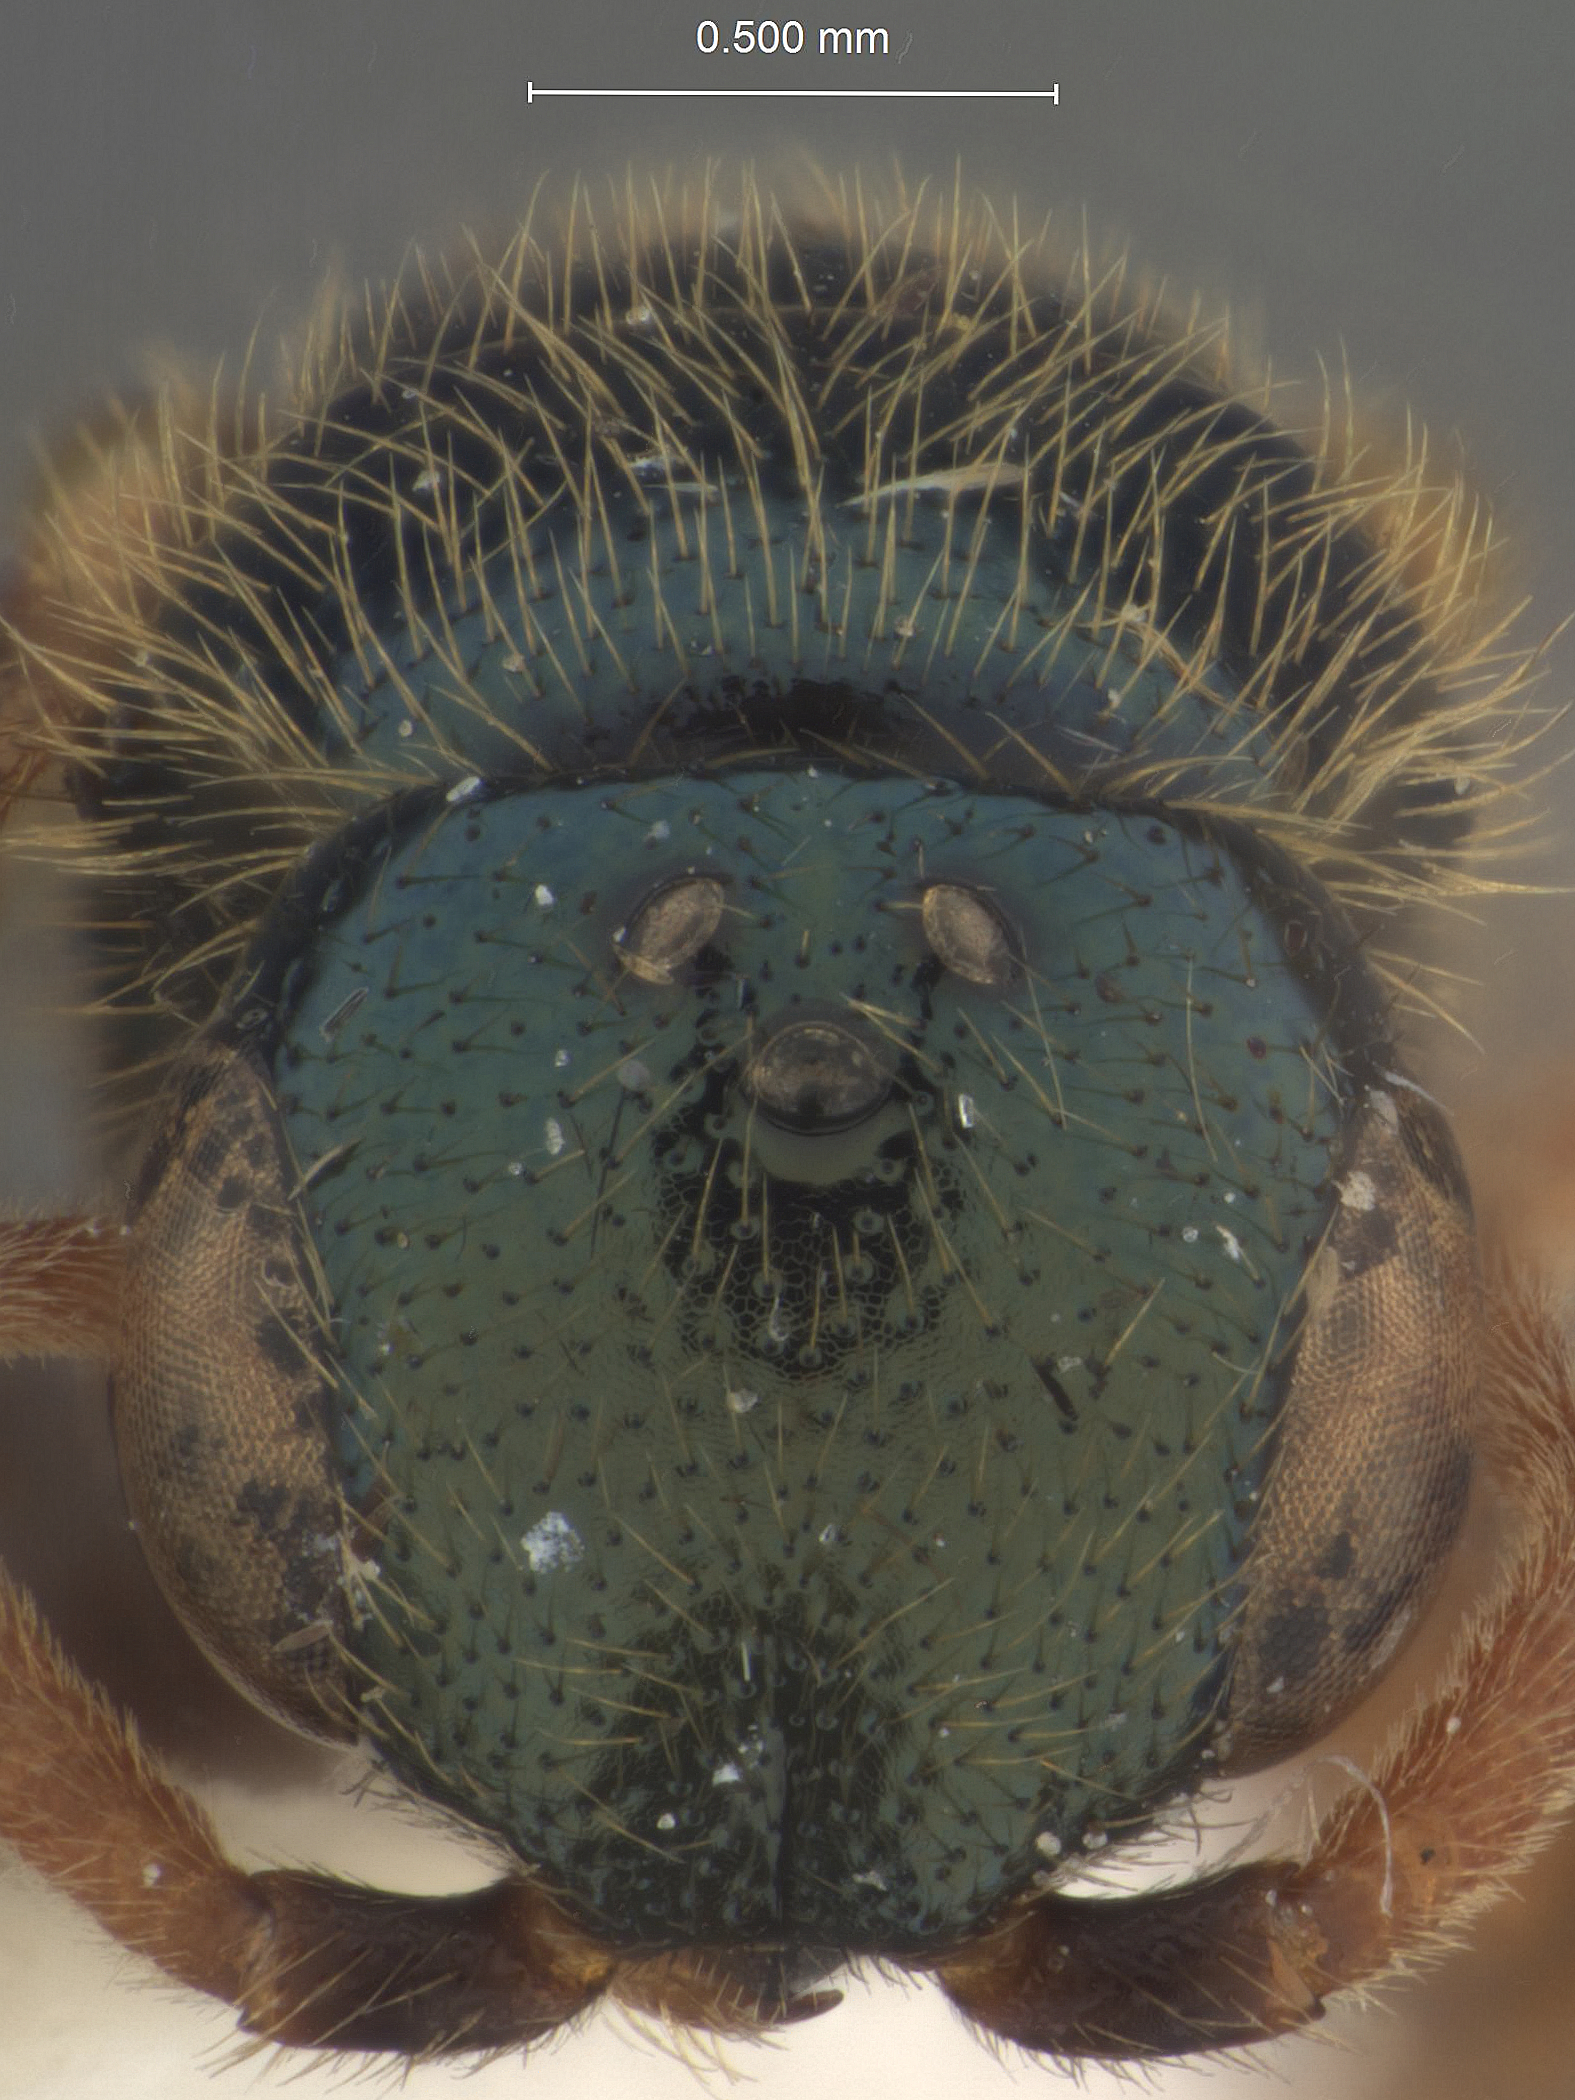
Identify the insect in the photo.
Rhabdepyris blantoni
